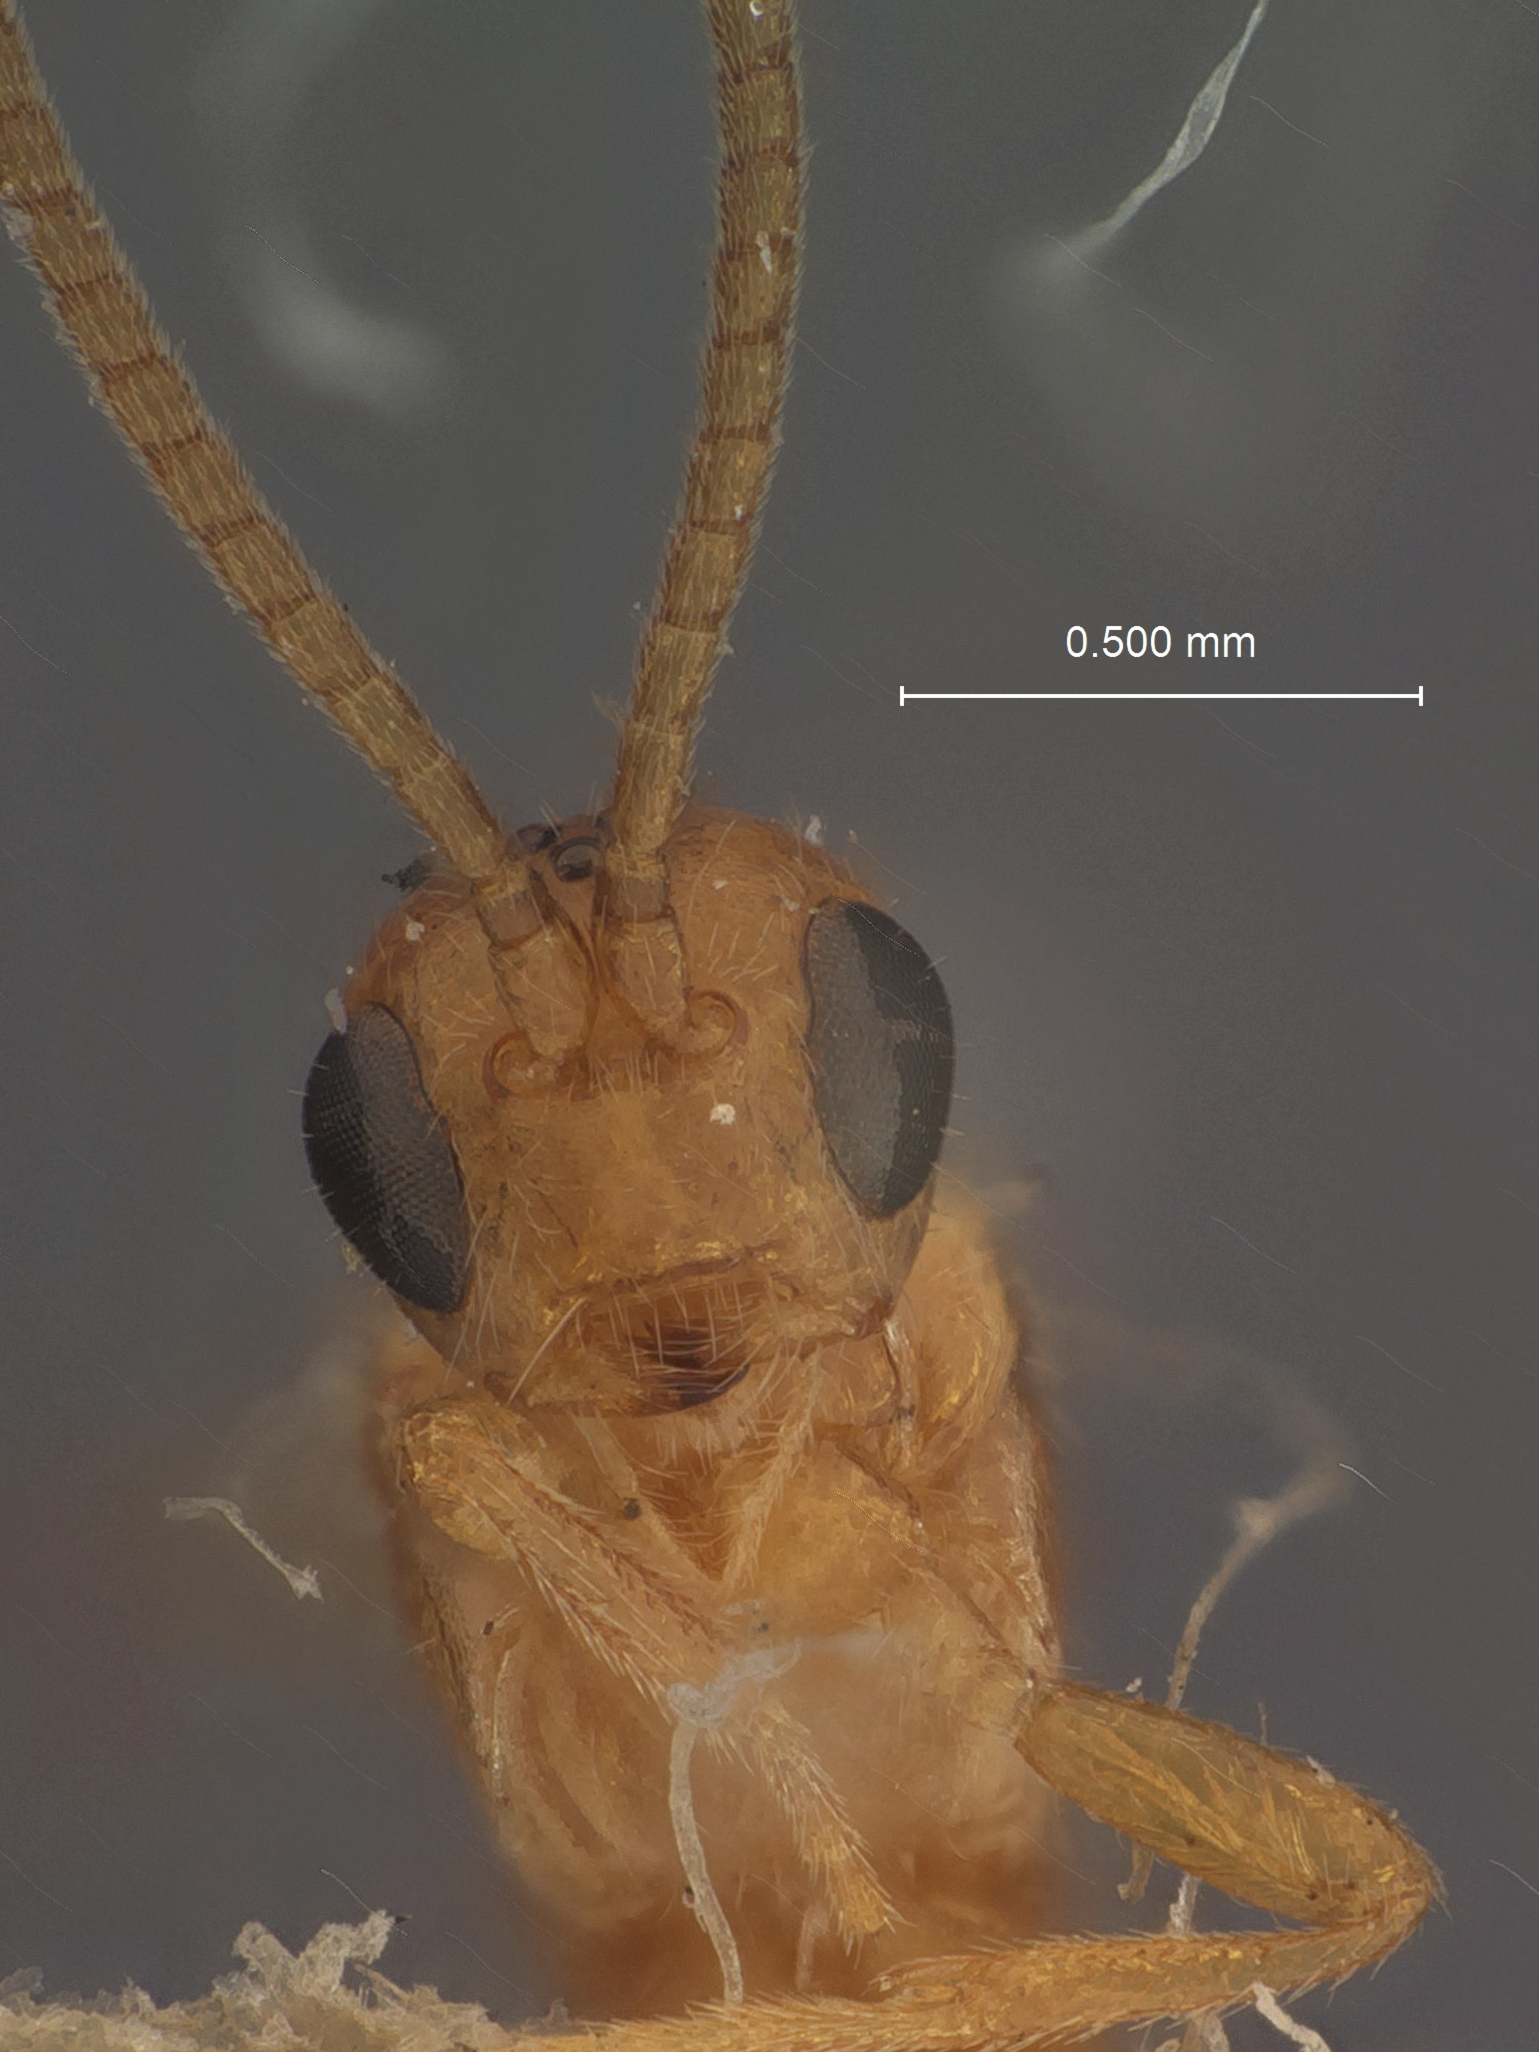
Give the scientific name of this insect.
Microbracon sphenophori
